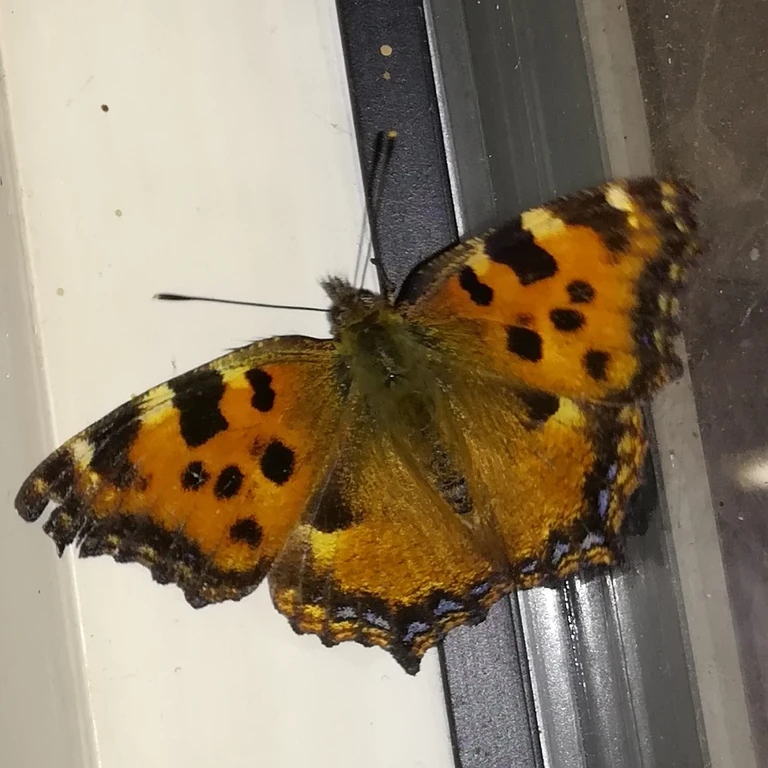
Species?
Nymphalis polychloros
